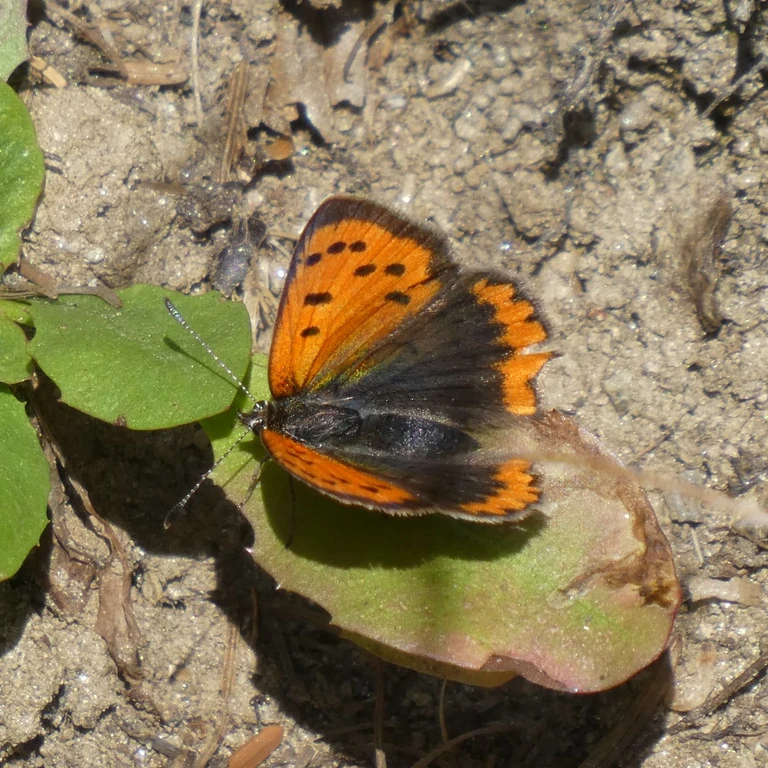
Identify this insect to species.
Lycaena phlaeas
